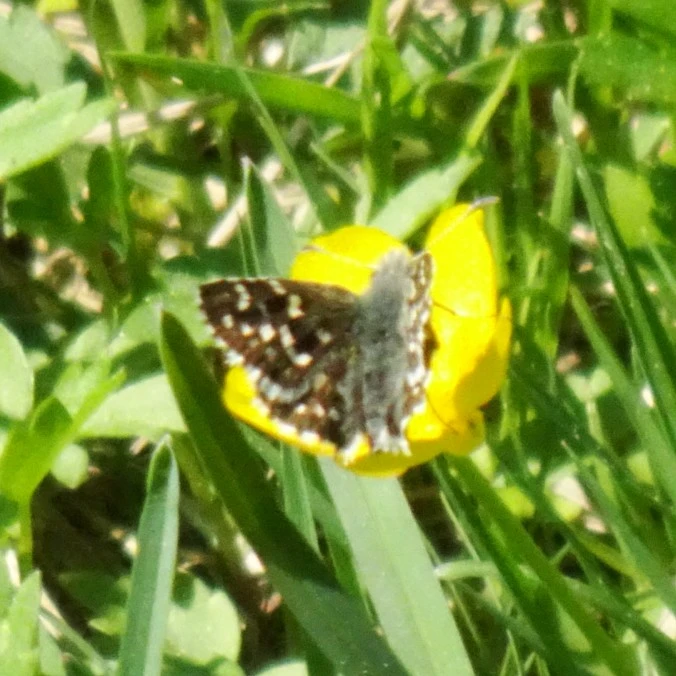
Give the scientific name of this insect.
Pyrgus malvae
